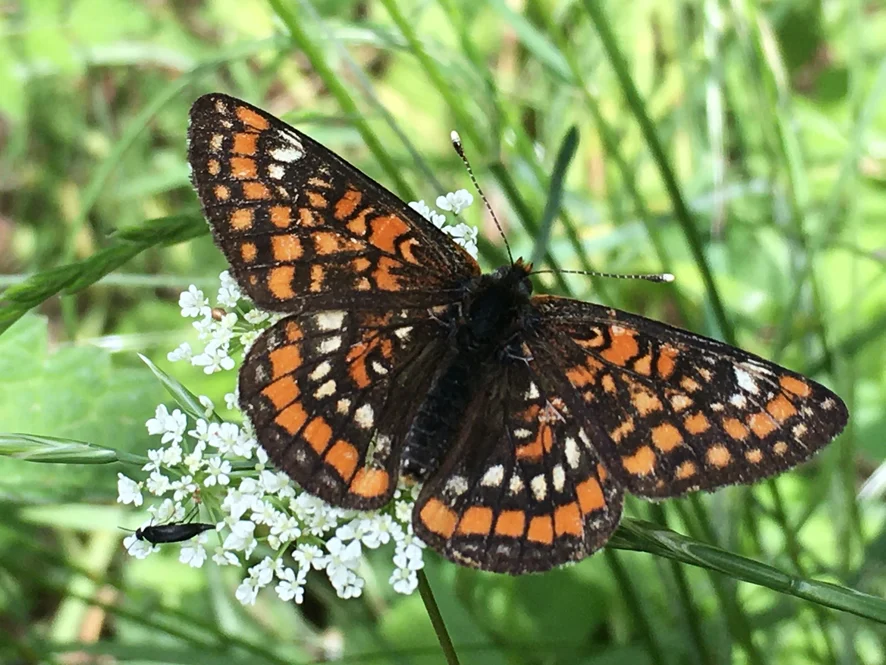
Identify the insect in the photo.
Euphydryas maturna
